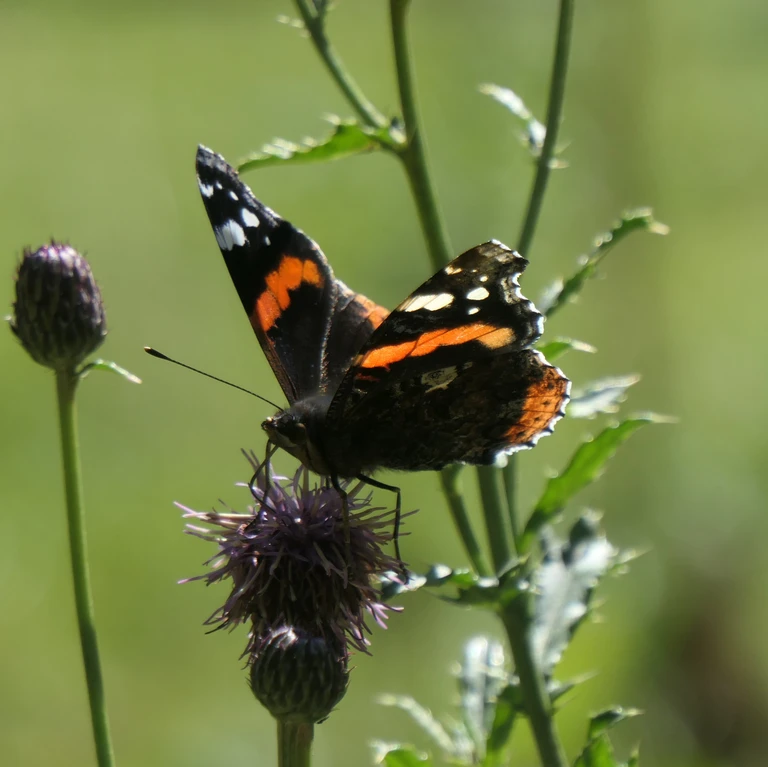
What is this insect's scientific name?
Vanessa atalanta
